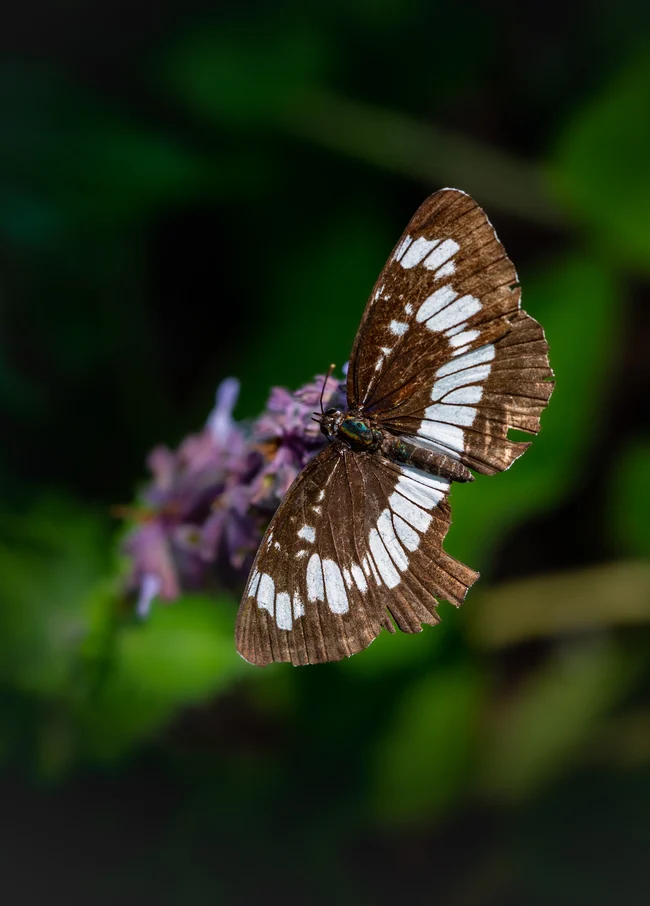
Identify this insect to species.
Neptis rivularis
